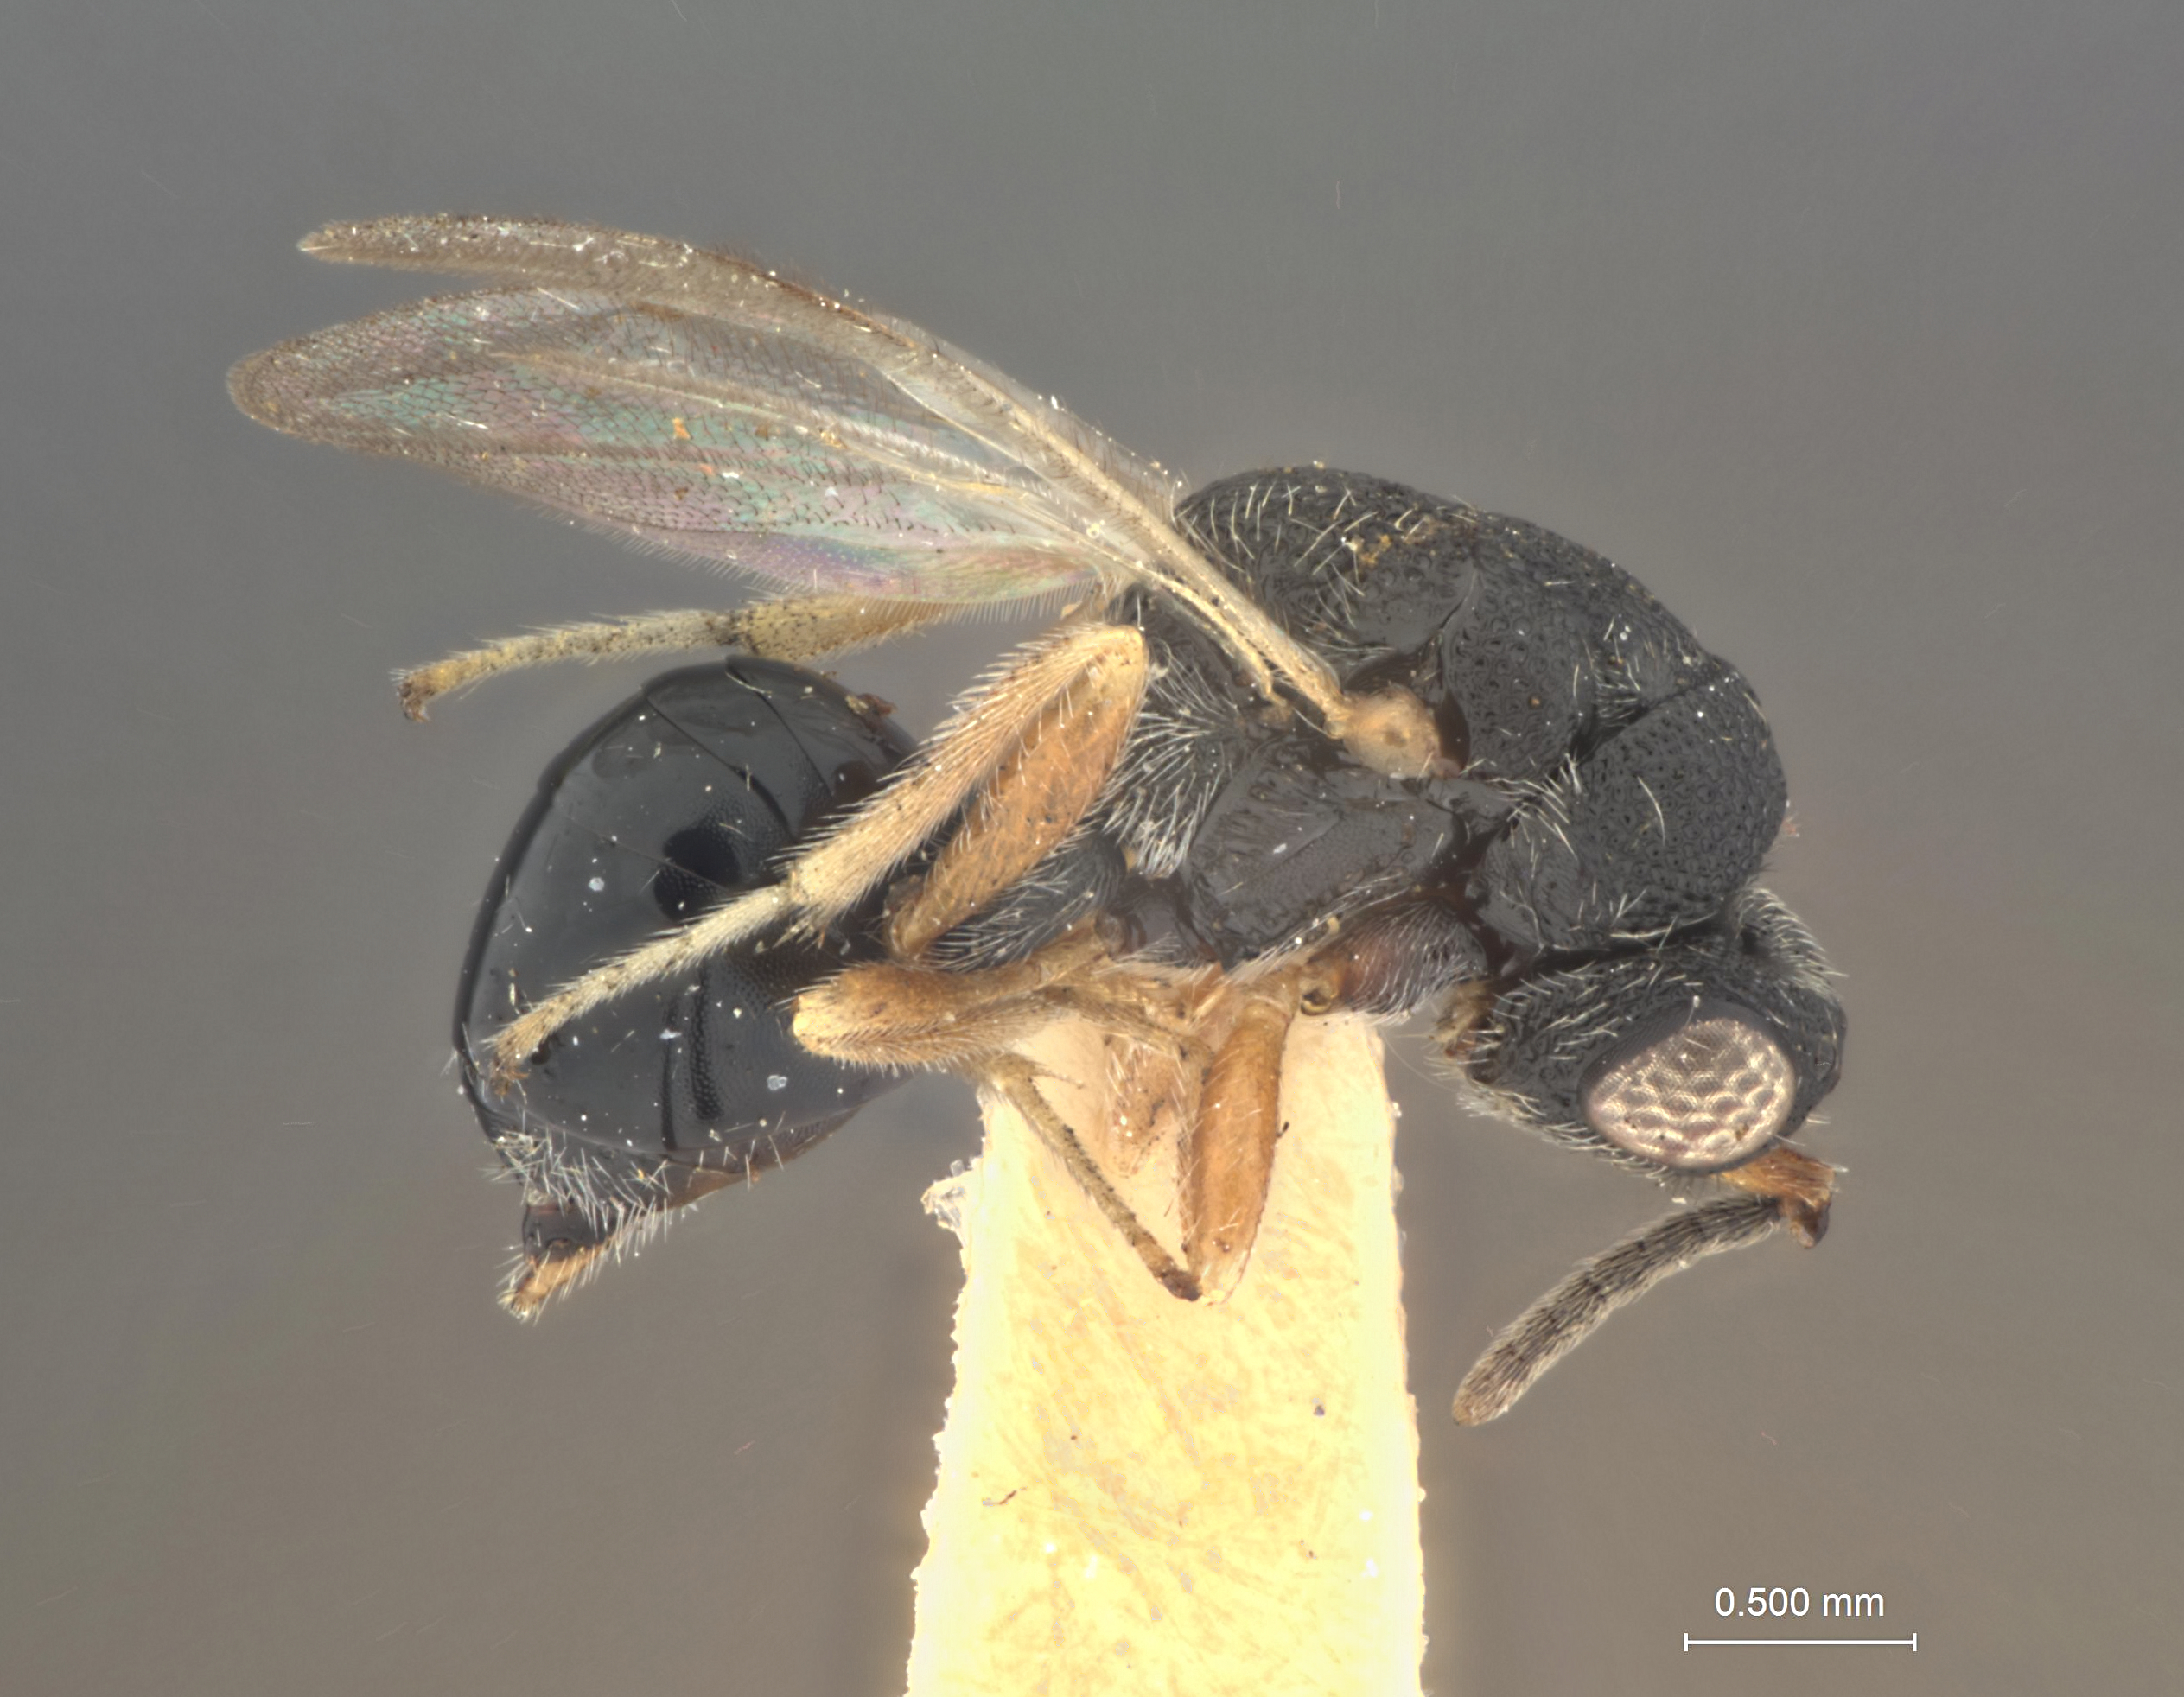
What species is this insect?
Eurytoma sphaera
